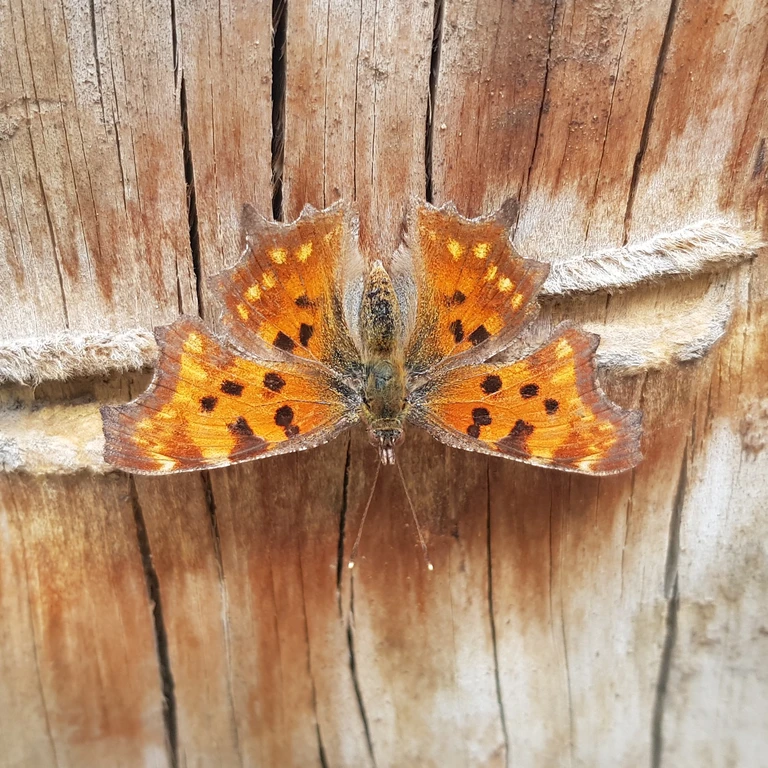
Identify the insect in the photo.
Polygonia c-album
